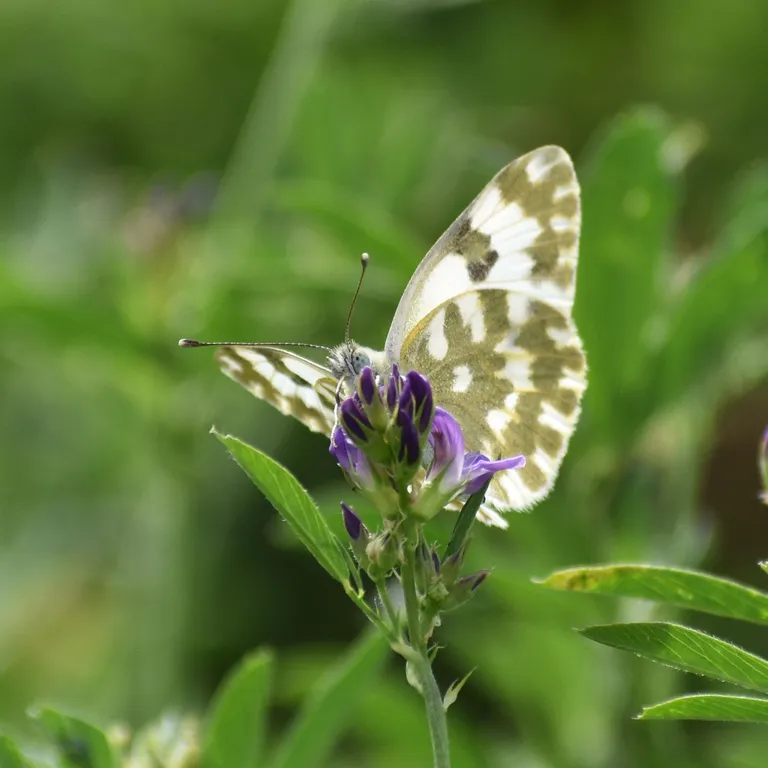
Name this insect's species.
Pontia edusa
